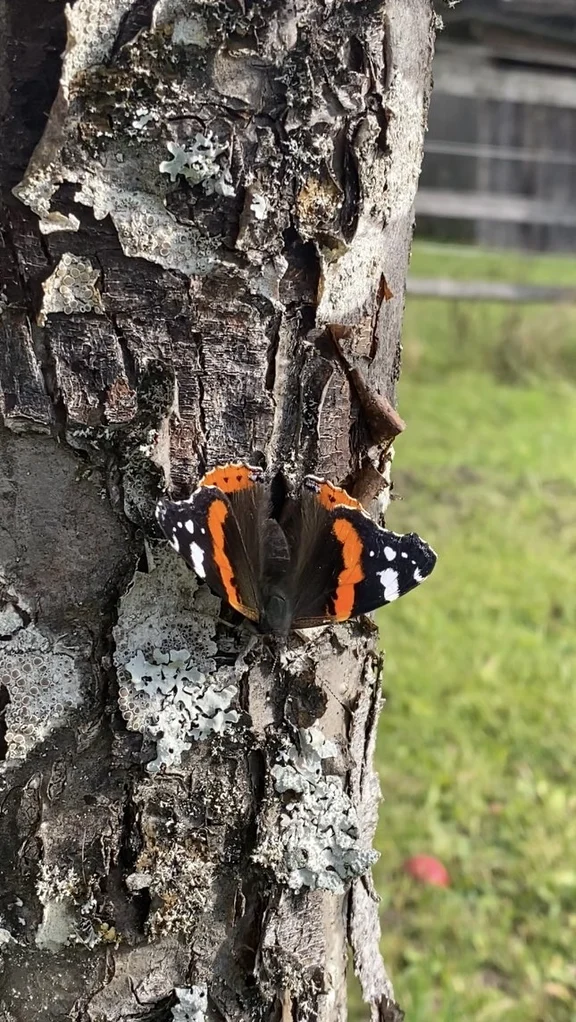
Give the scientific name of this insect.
Vanessa atalanta
